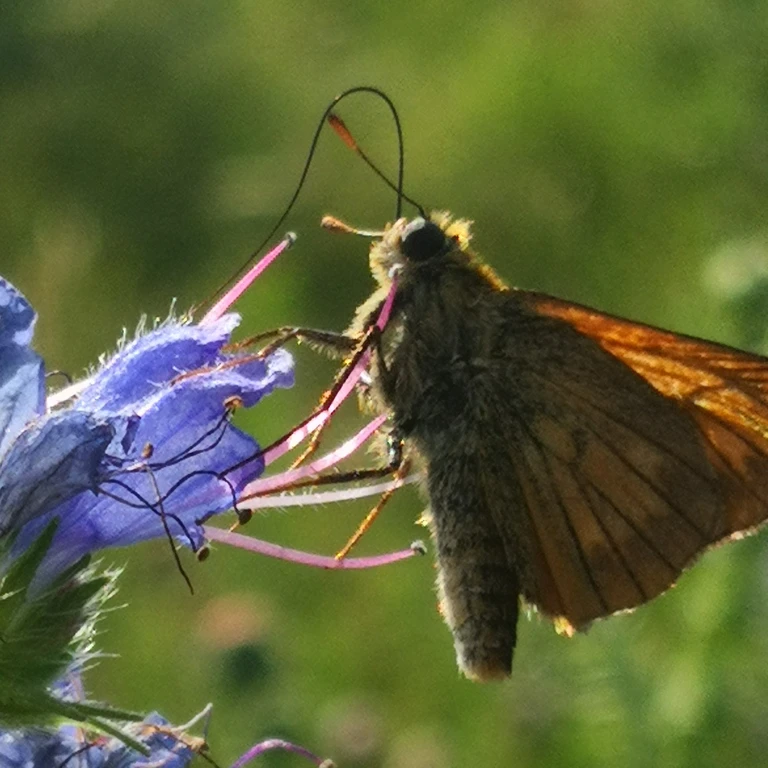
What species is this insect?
Ochlodes sylvanus (also Ochlodes venata)
